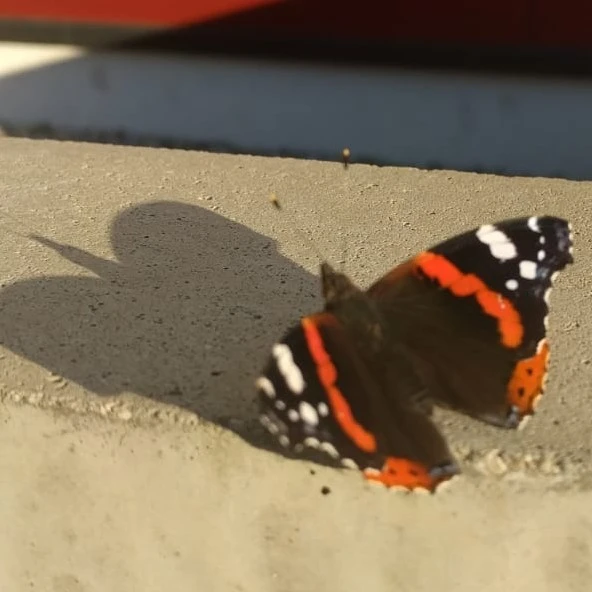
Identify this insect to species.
Vanessa atalanta
